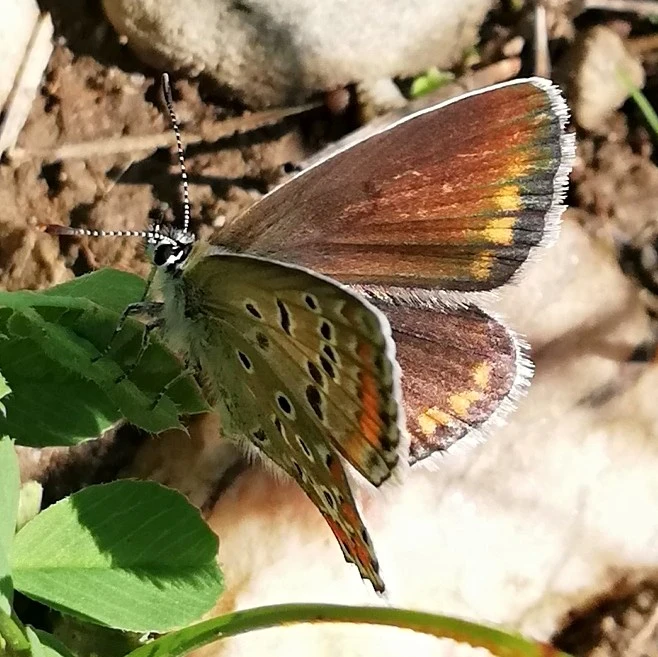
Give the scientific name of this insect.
Polyommatus icarus
